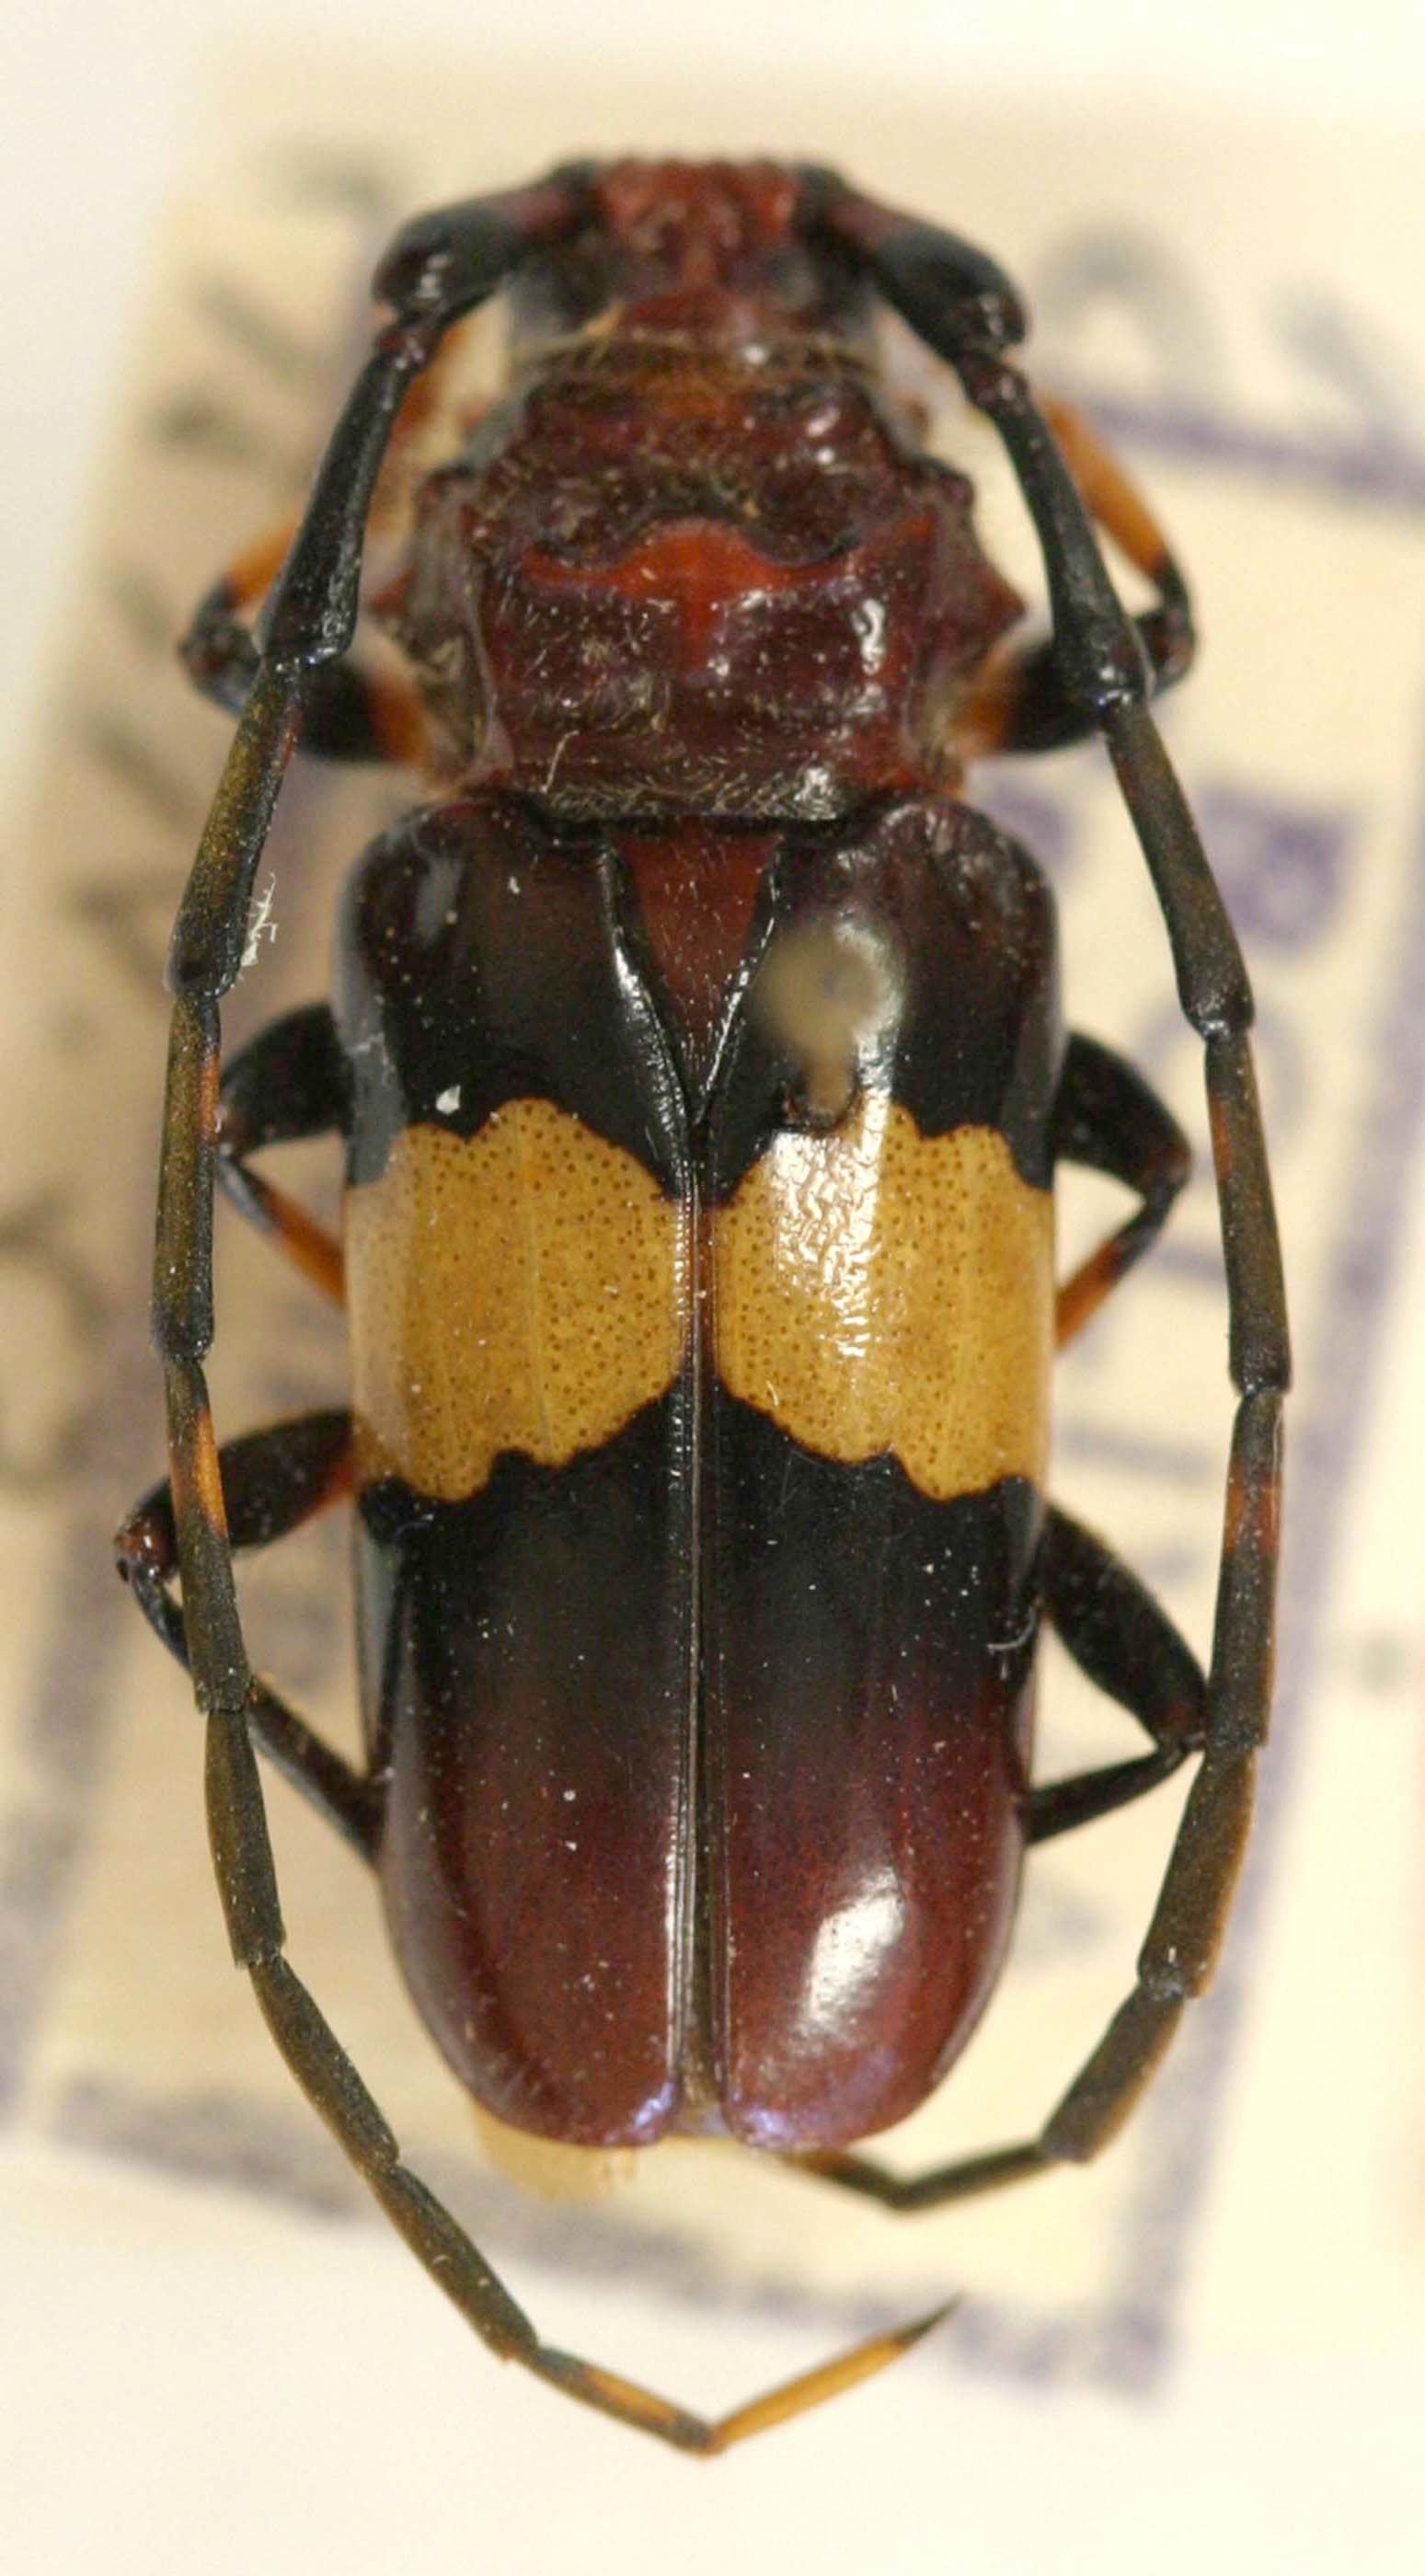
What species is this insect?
Trachyderes cochabambae (also Trachyderes distinctus)
